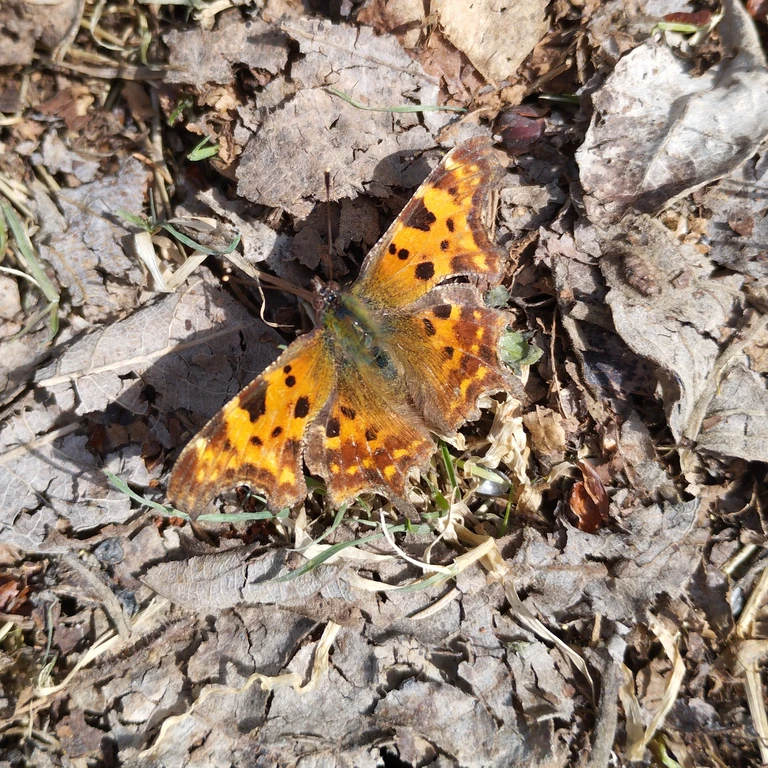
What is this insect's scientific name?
Polygonia c-album
